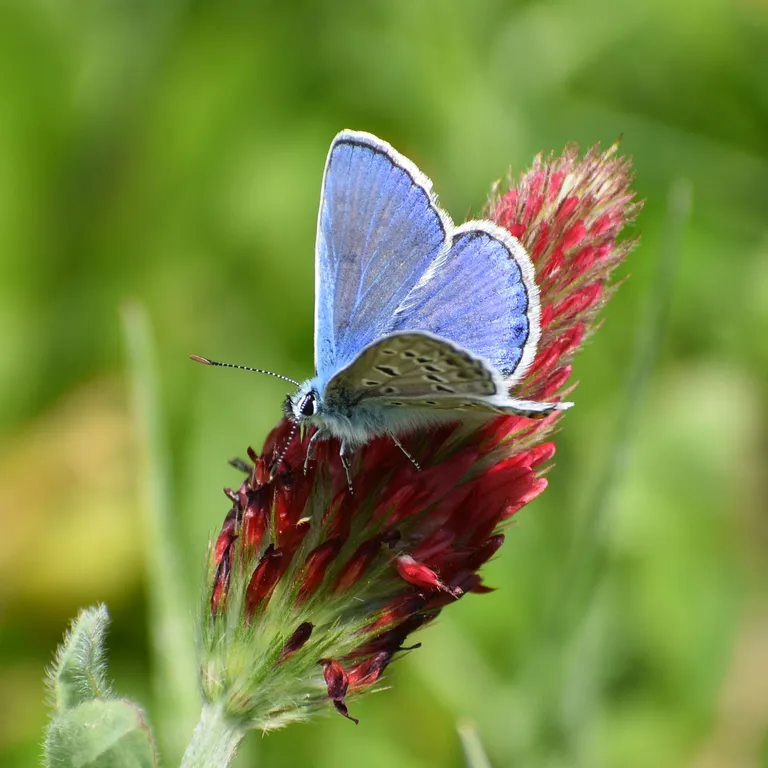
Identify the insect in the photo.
Polyommatus icarus
